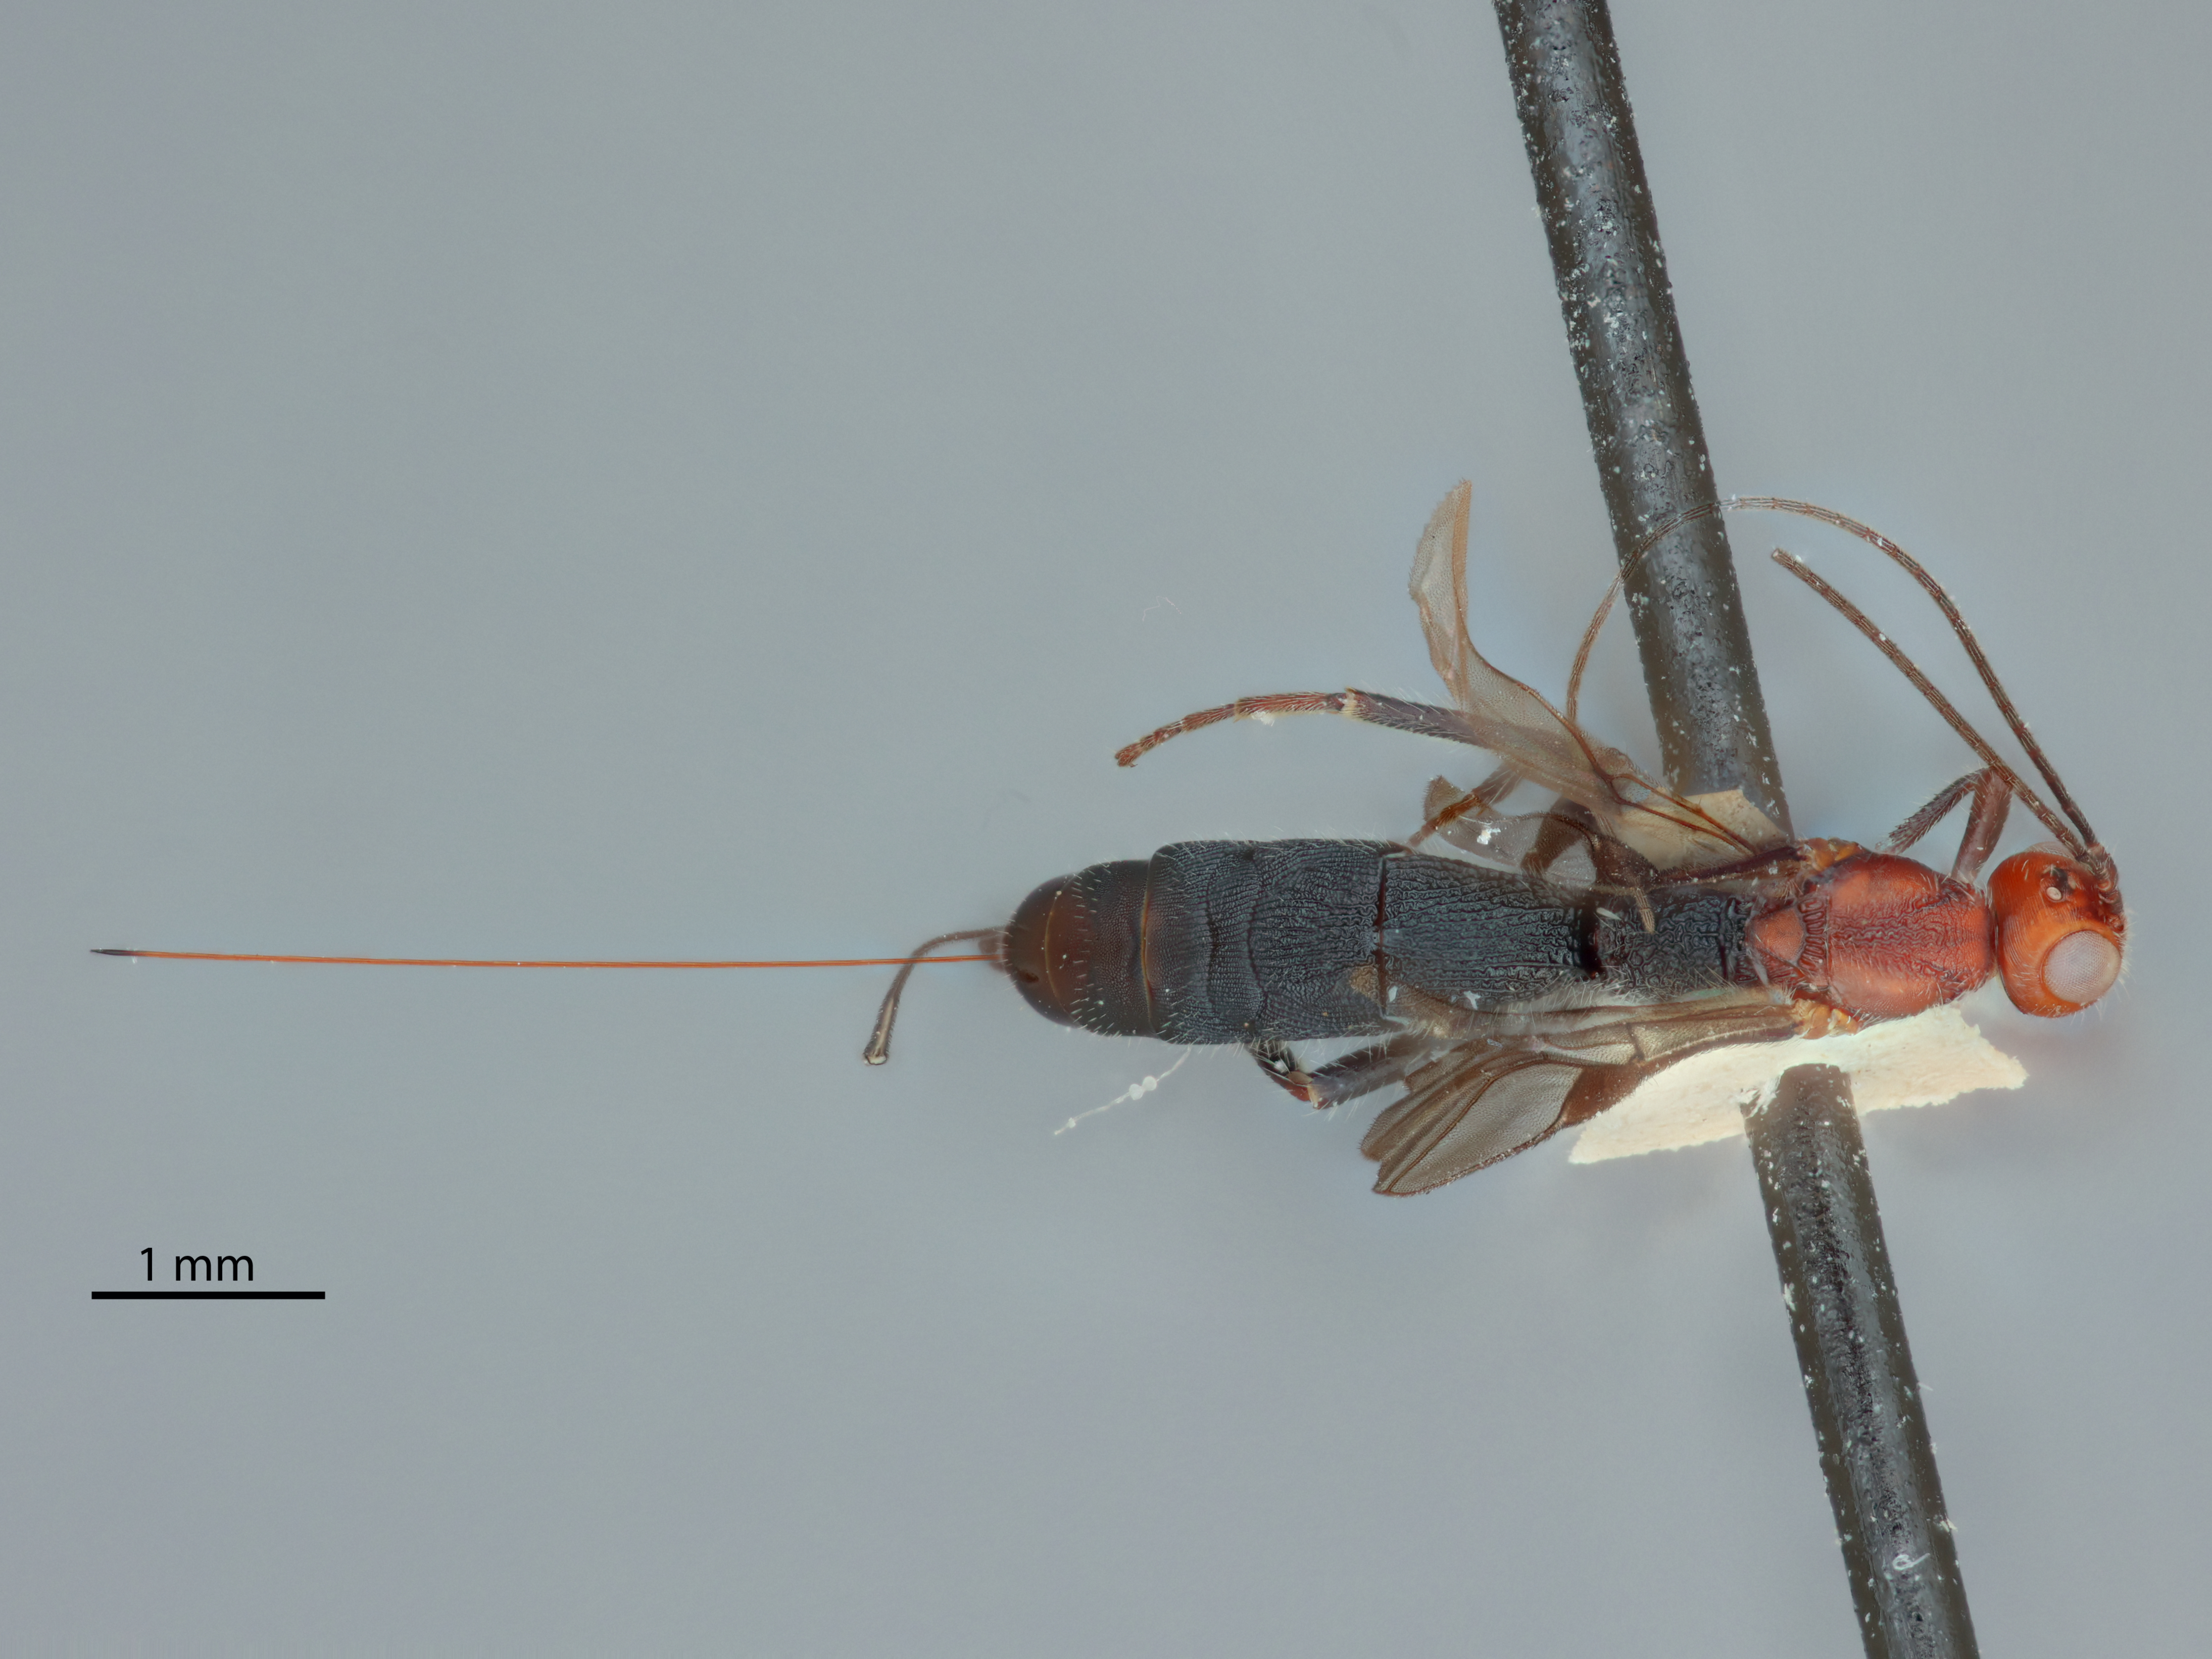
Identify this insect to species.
Doryctinus marshi
